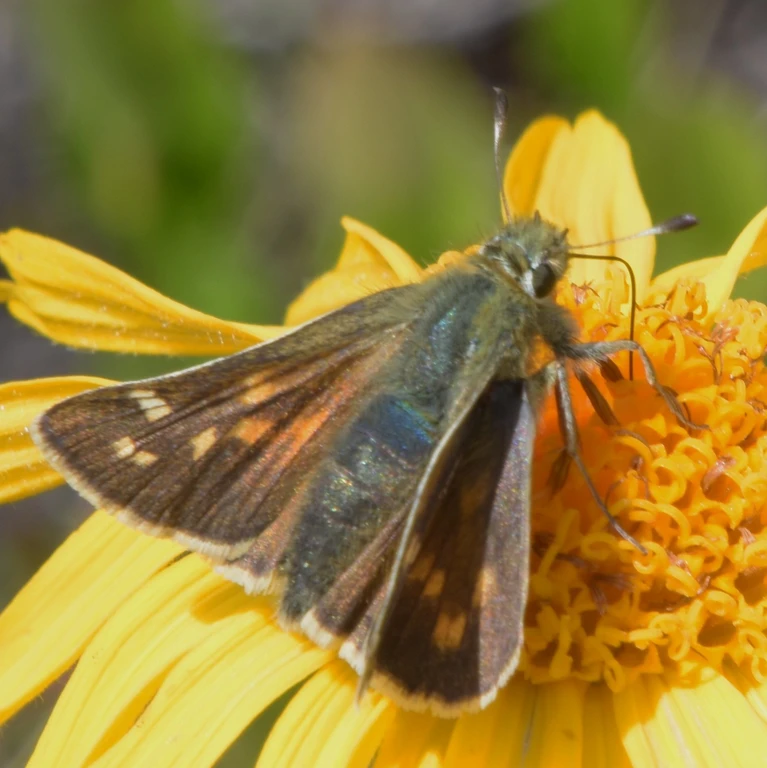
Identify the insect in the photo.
Hesperia comma
